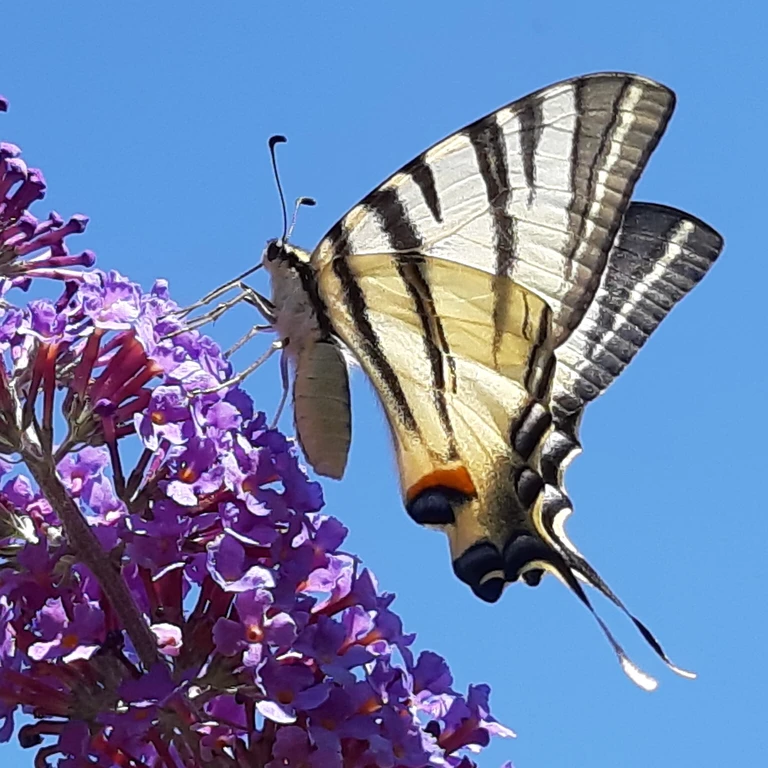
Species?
Iphiclides podalirius
